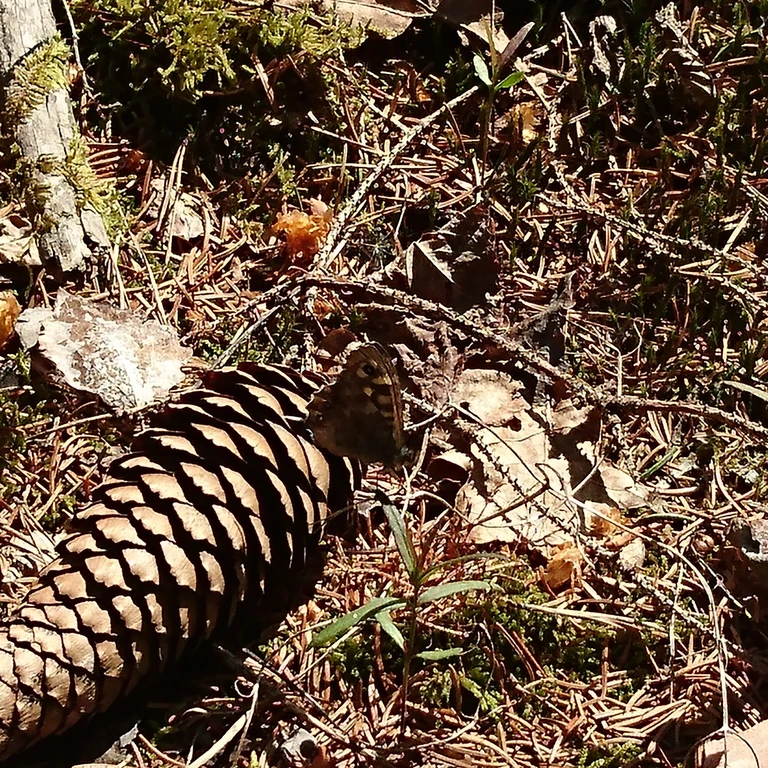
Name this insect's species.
Pararge aegeria
